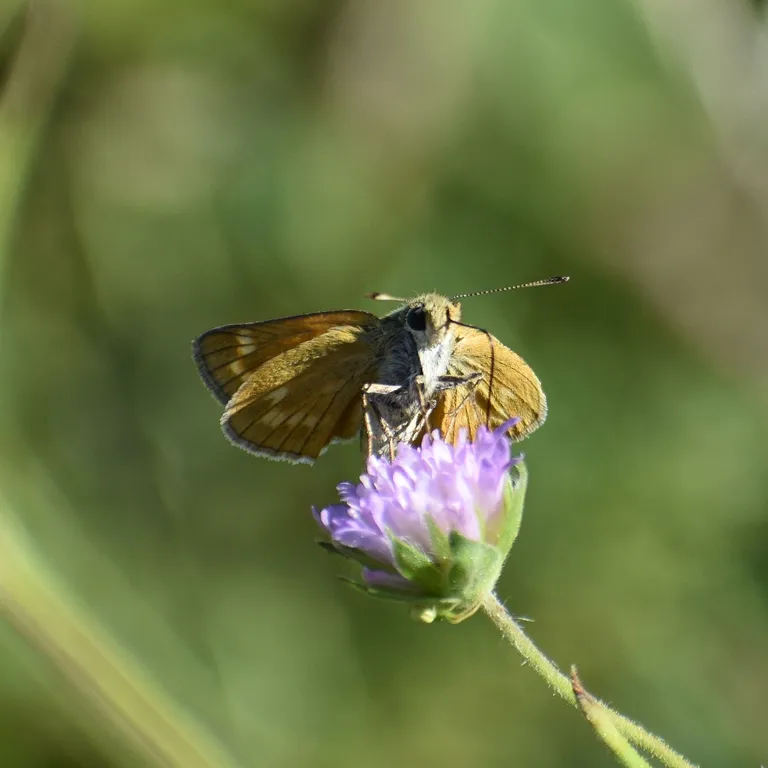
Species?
Ochlodes sylvanus (also Ochlodes venata)
